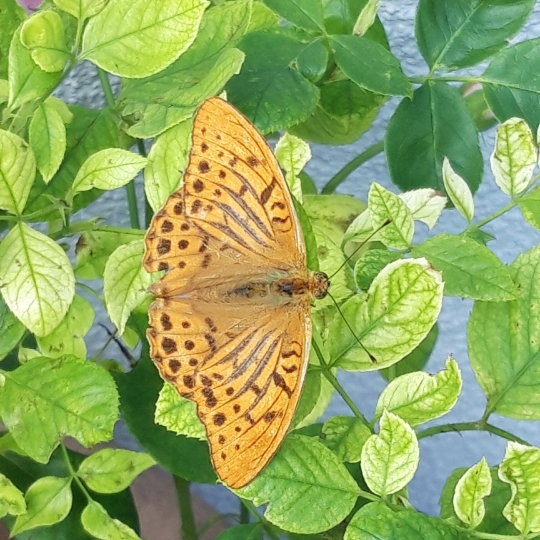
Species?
Argynnis paphia
